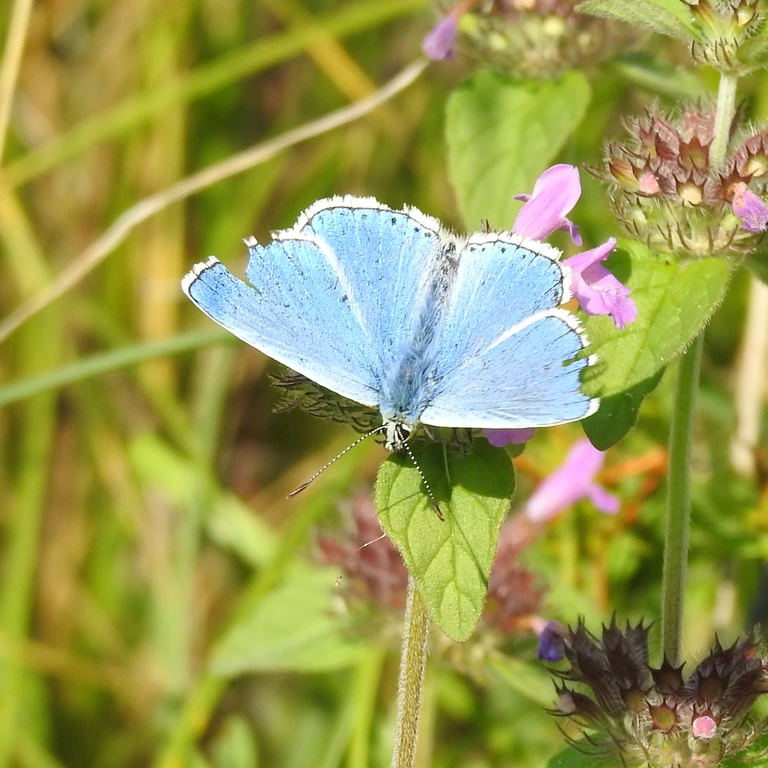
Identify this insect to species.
Lysandra bellargus
